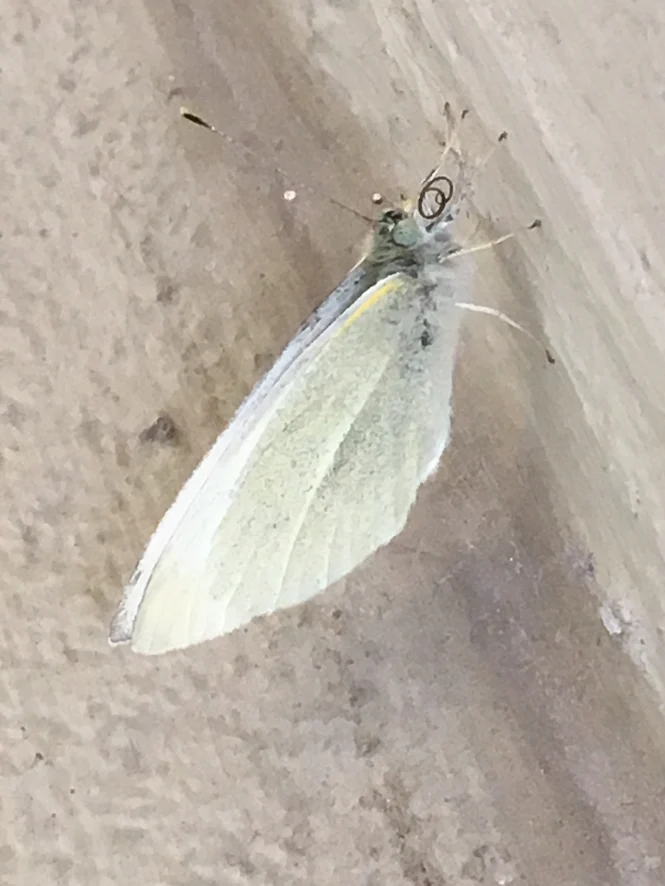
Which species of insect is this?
Pieris rapae
